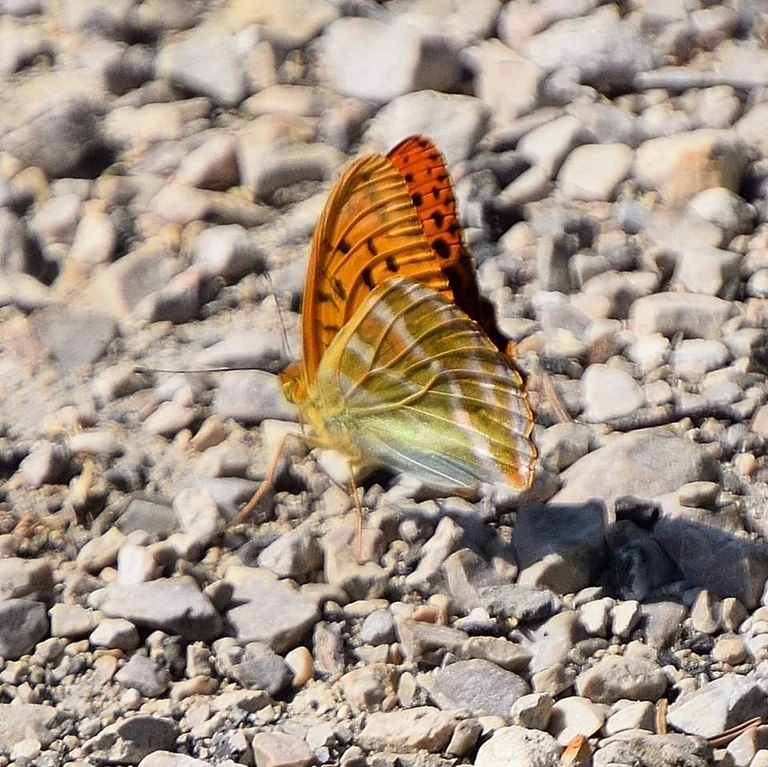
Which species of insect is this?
Argynnis paphia
